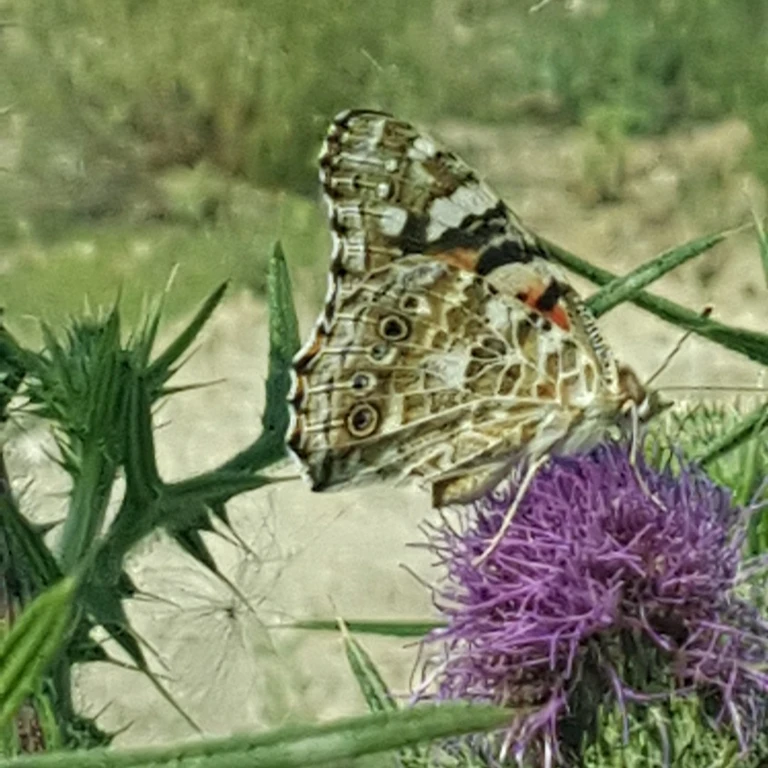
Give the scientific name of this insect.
Vanessa cardui
